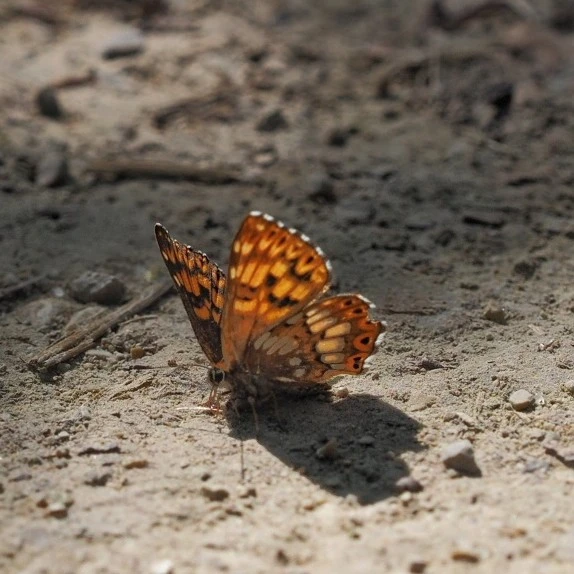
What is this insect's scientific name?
Hamearis lucina
